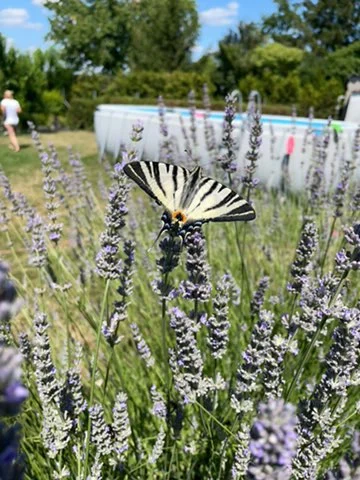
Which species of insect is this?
Iphiclides podalirius
